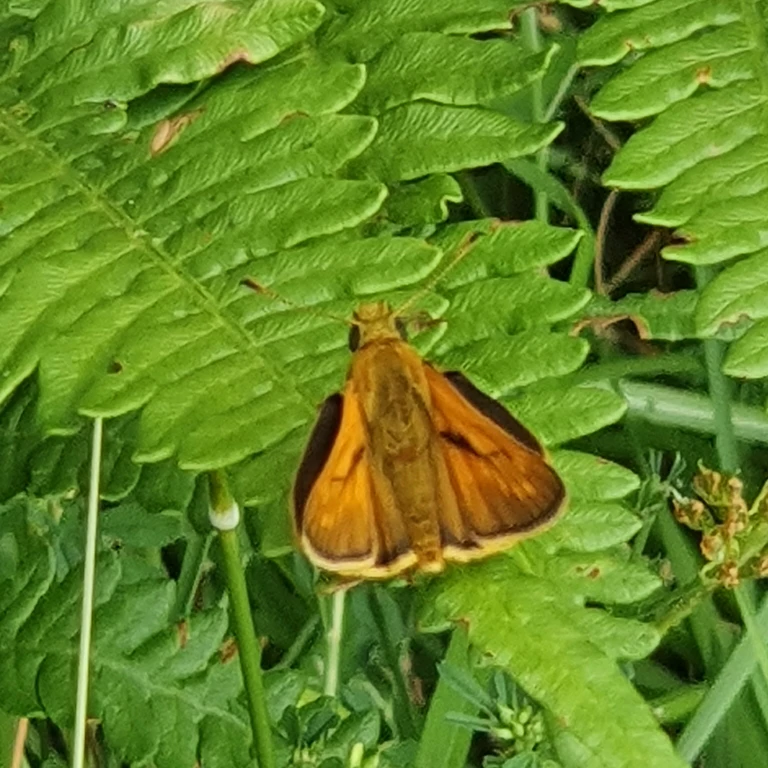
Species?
Ochlodes sylvanus (also Ochlodes venata)
